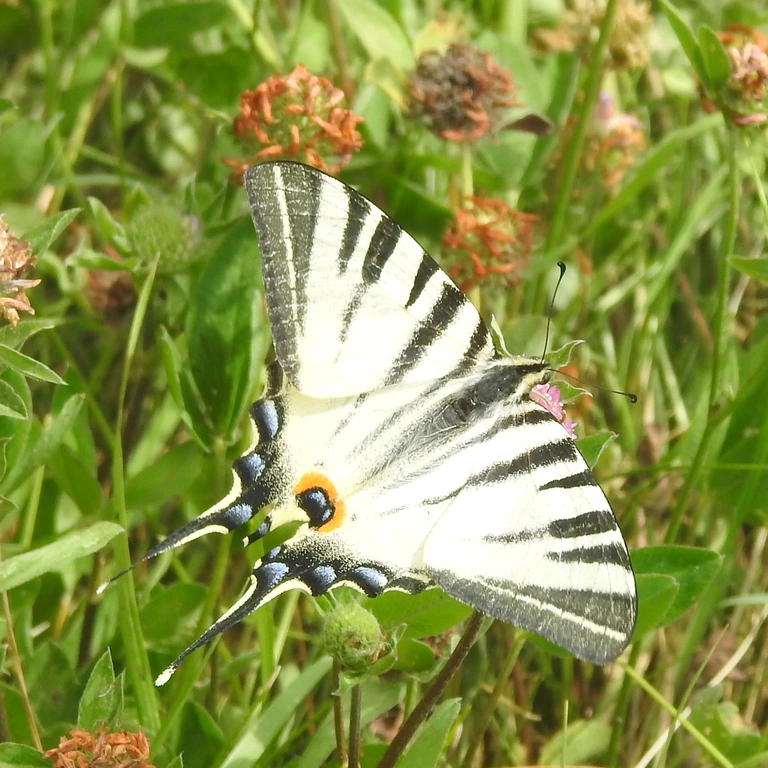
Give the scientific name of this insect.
Iphiclides podalirius
